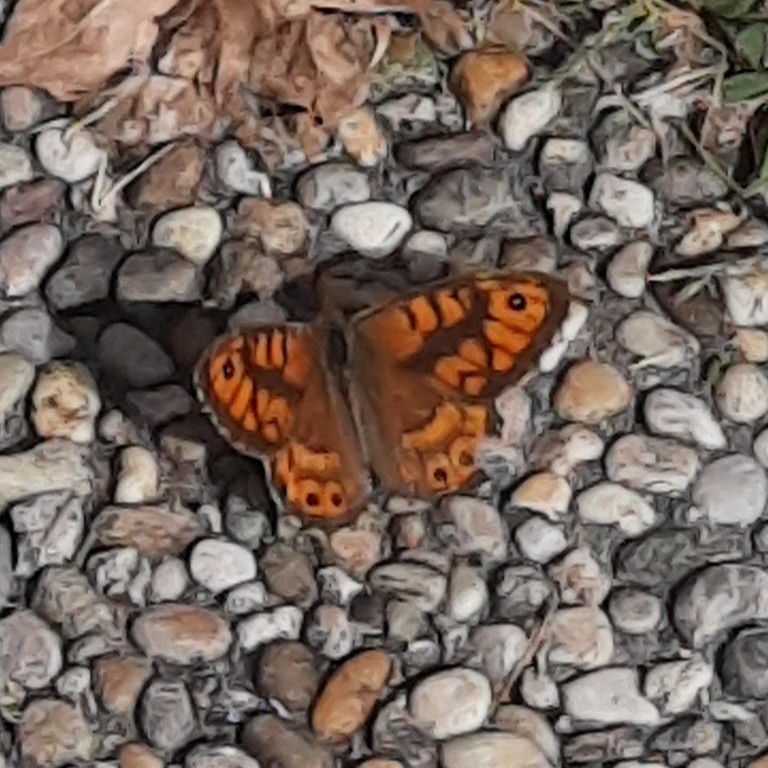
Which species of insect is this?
Lasiommata megera (also Pararge megera)
